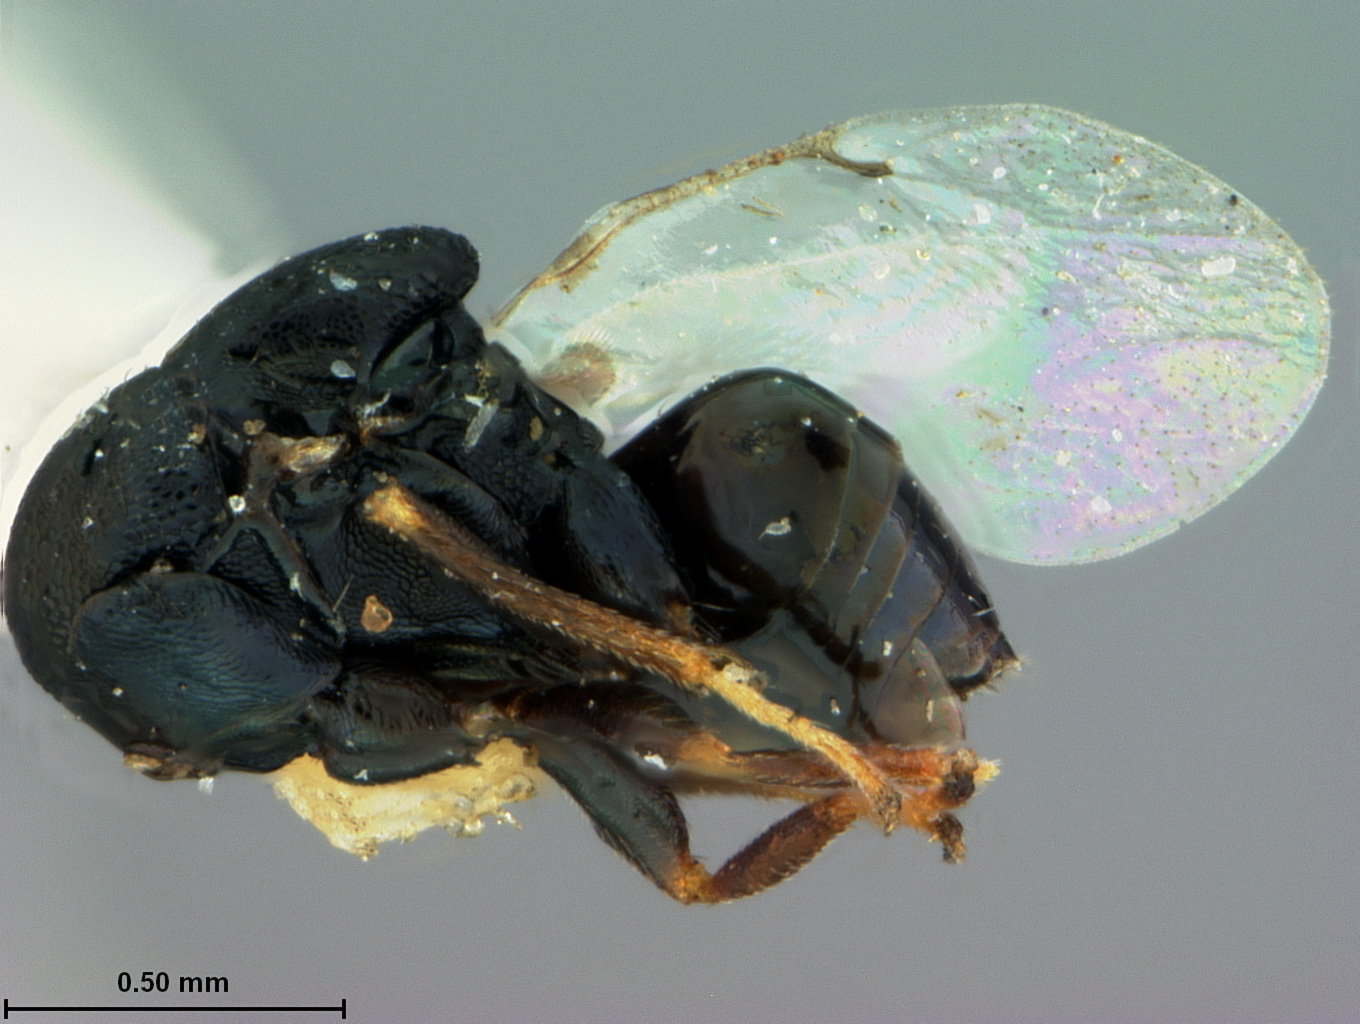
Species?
Hubbardiella arizonensis
